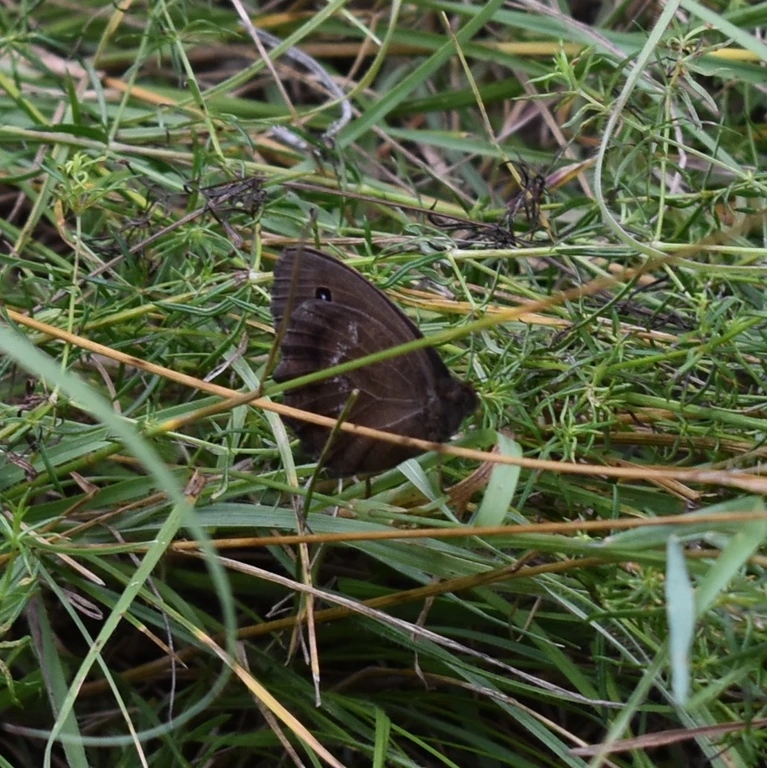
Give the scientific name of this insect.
Minois dryas
